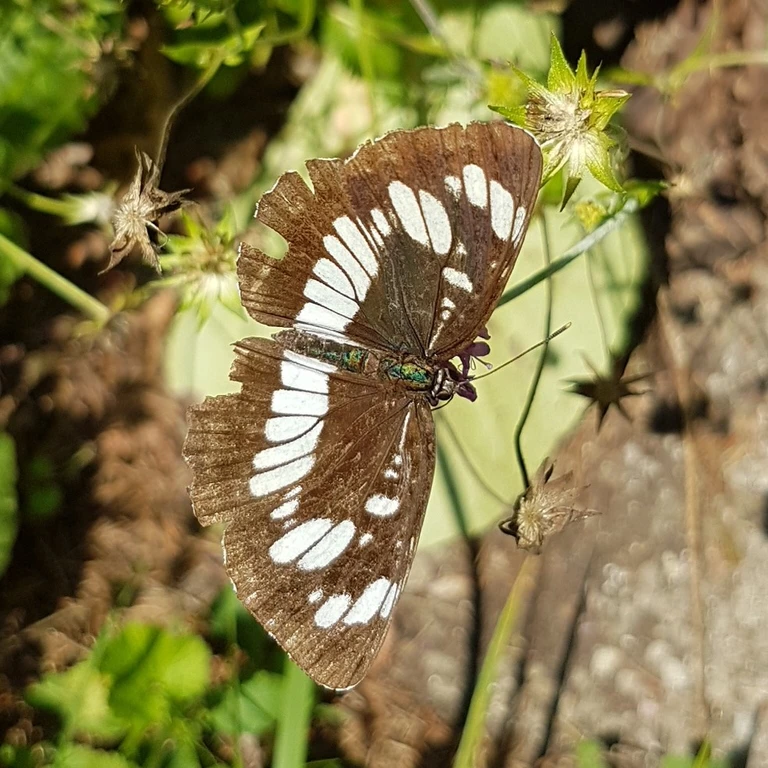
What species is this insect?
Neptis rivularis
